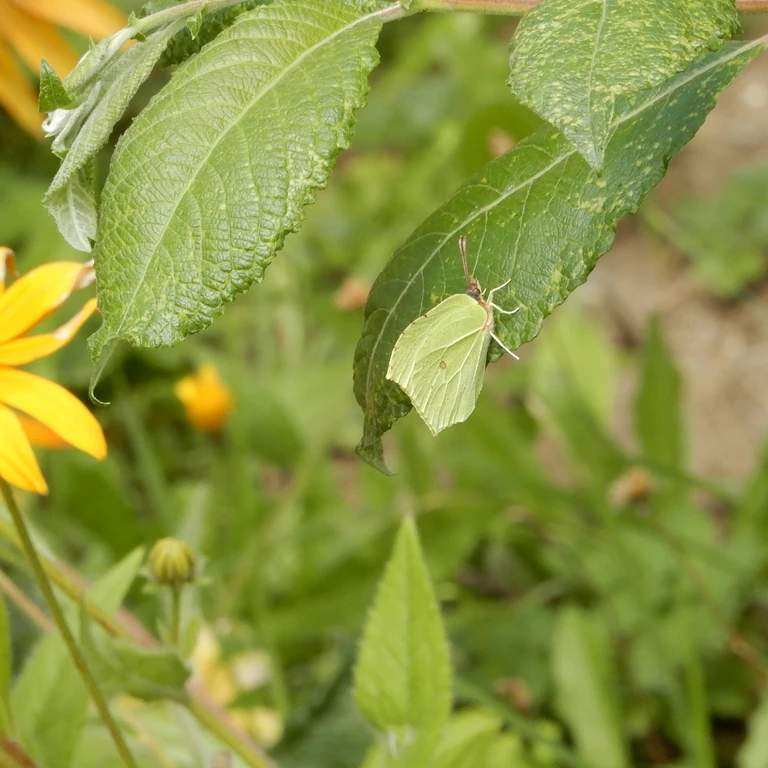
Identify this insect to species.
Gonepteryx rhamni
